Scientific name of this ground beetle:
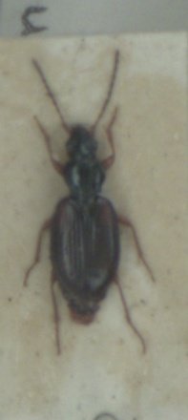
Bembidion tetracolum
